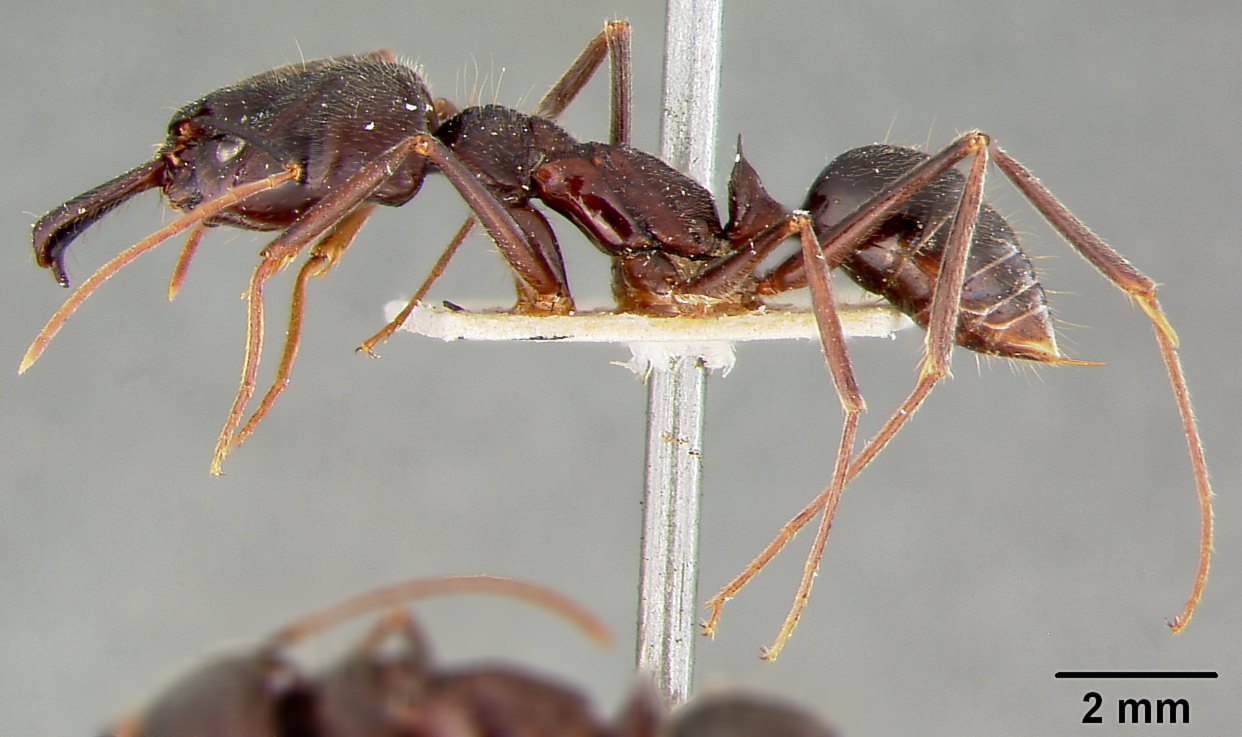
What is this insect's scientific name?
Odontomachus haematodus
